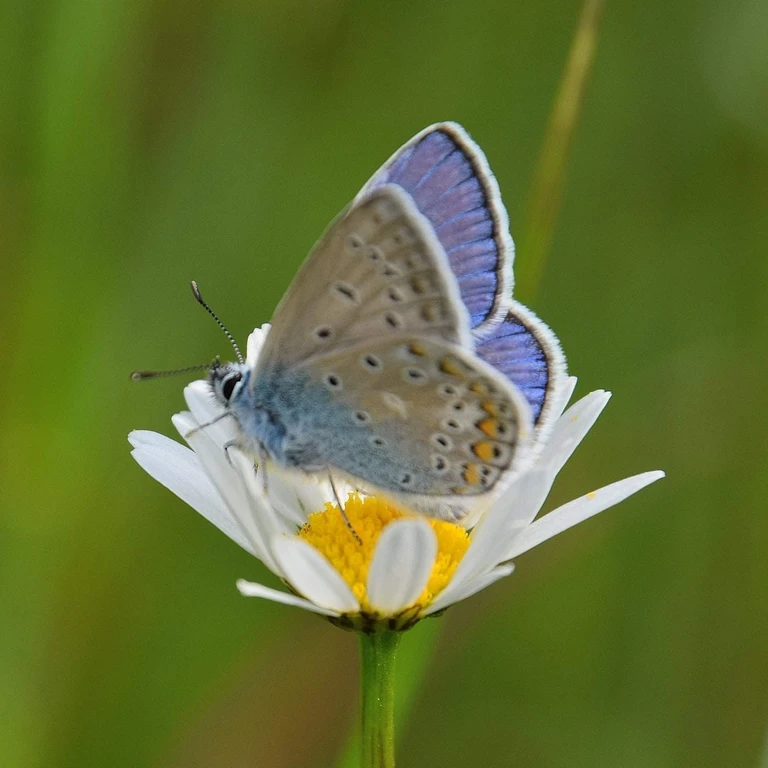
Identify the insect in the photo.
Polyommatus icarus
